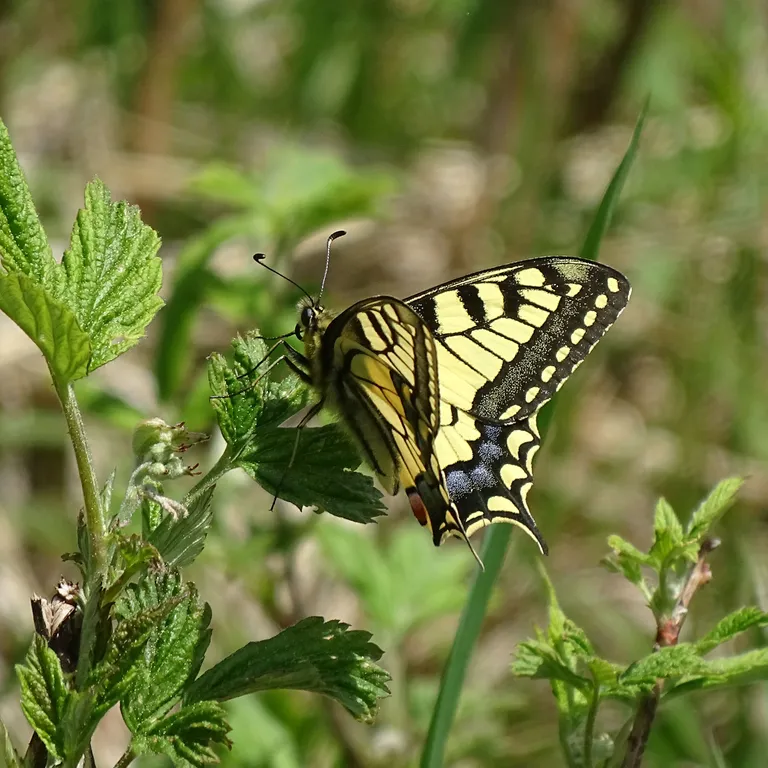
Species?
Papilio machaon
